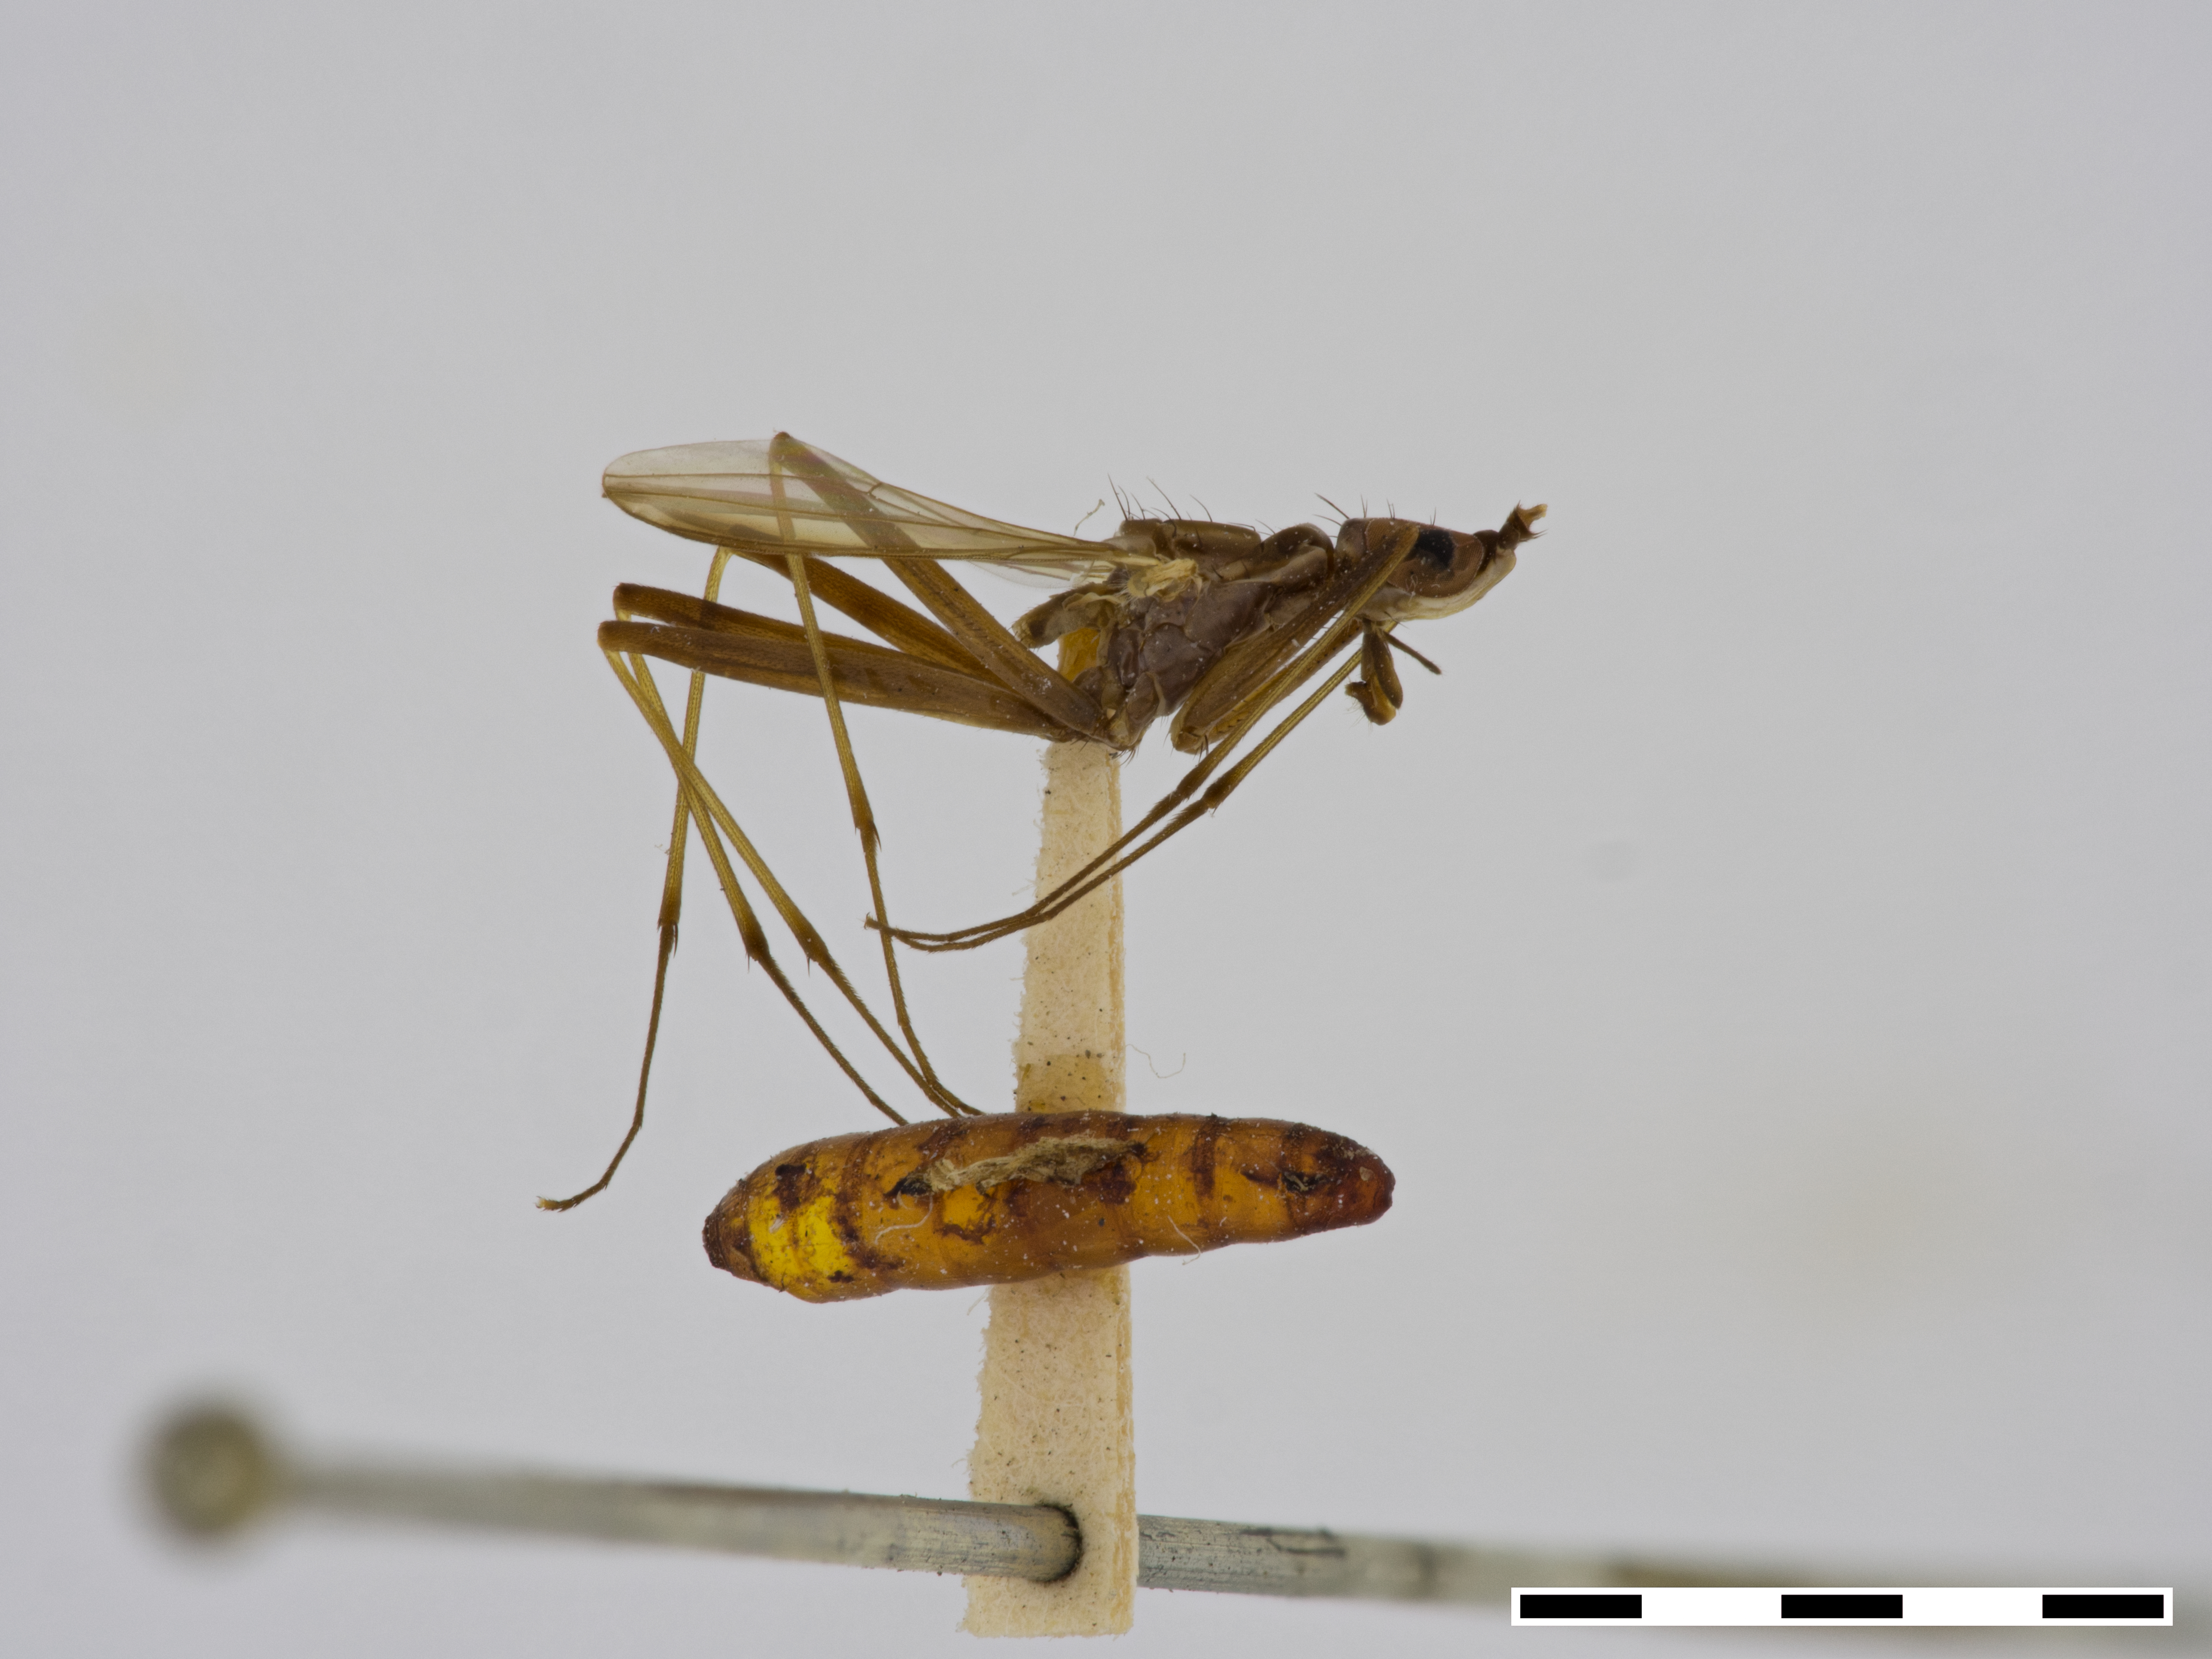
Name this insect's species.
Chaetonerius comperei
